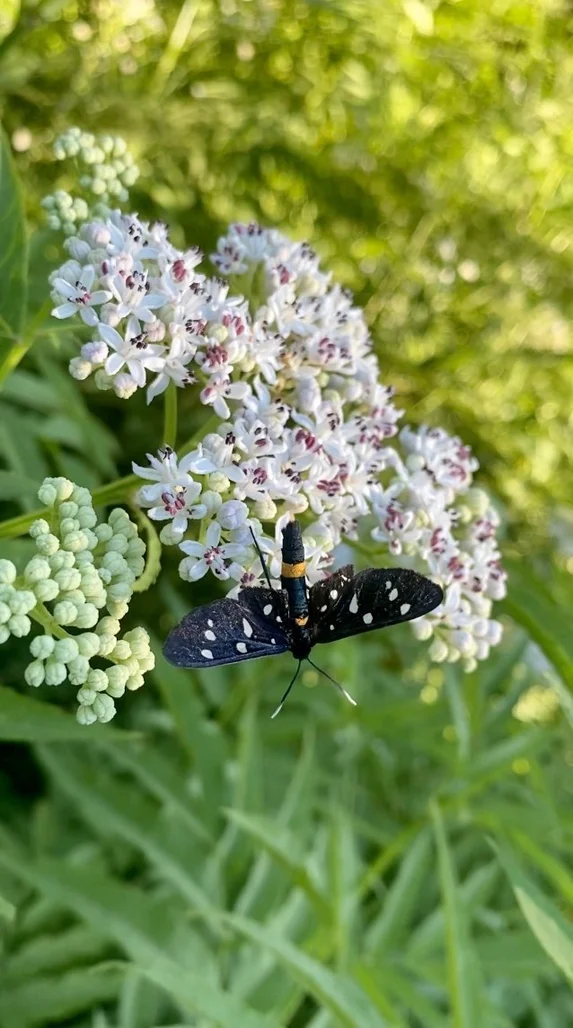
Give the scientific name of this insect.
Amata phegea
